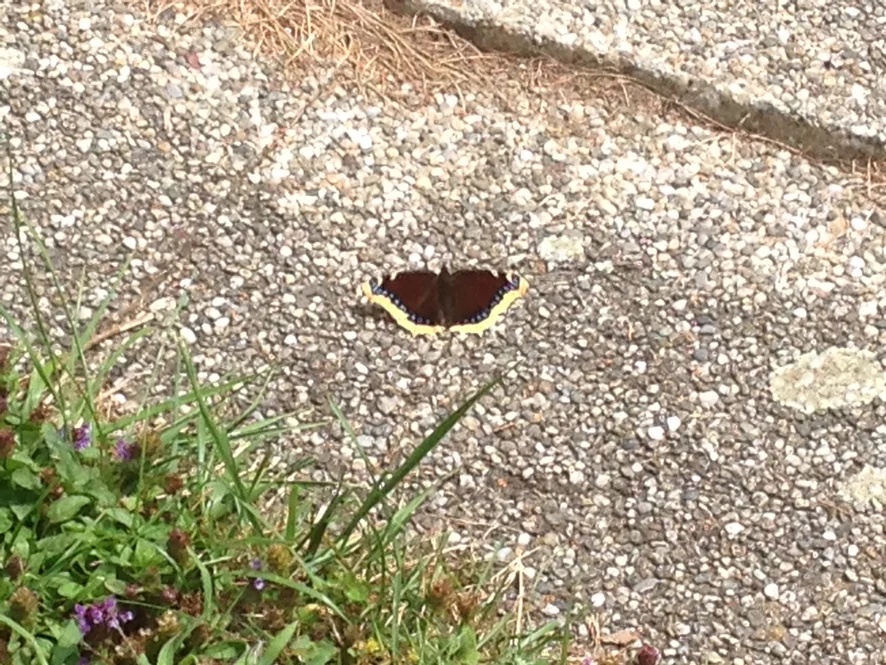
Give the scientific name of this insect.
Nymphalis antiopa
